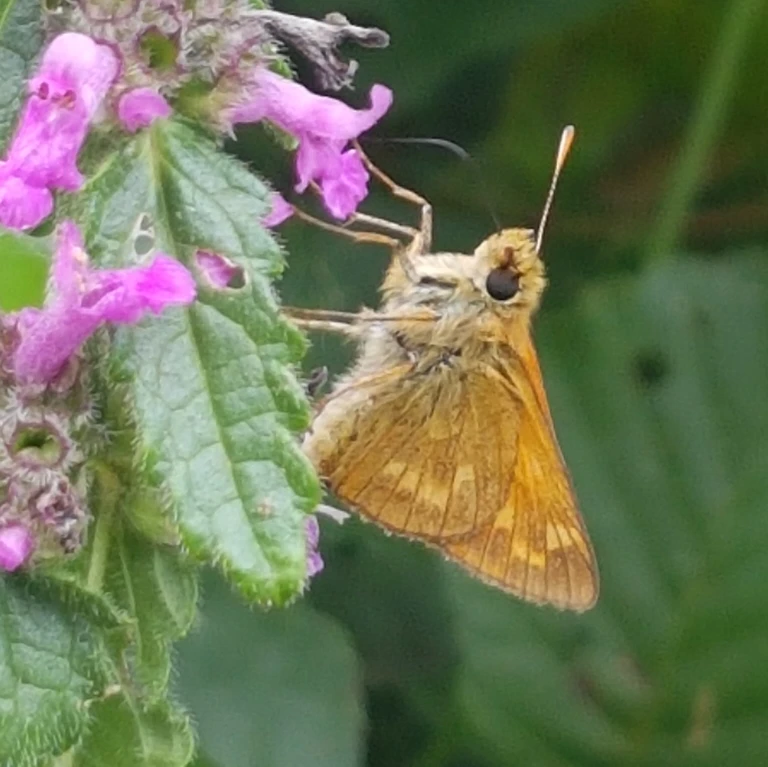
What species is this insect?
Ochlodes sylvanus (also Ochlodes venata)
